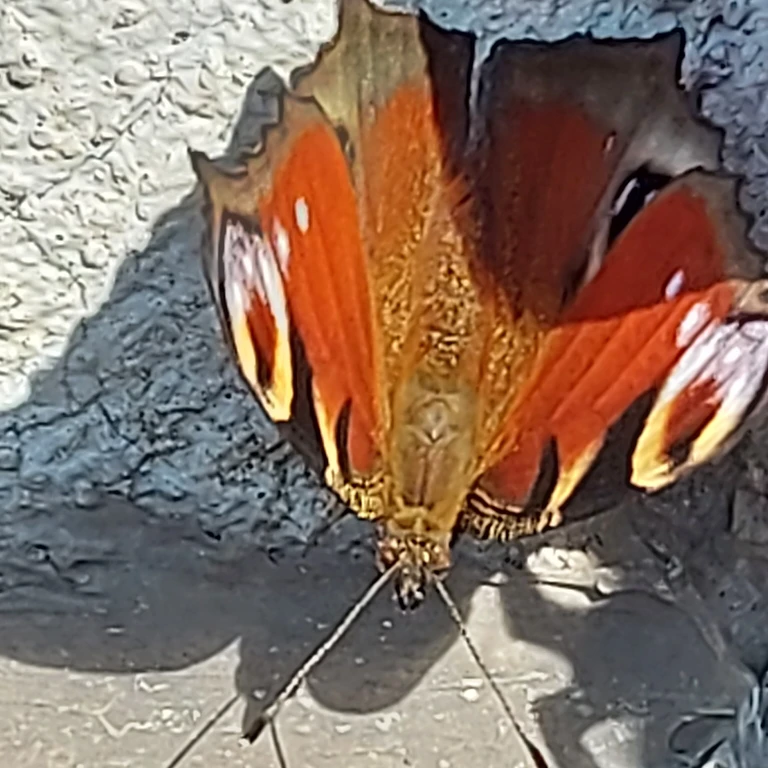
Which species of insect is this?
Aglais io
